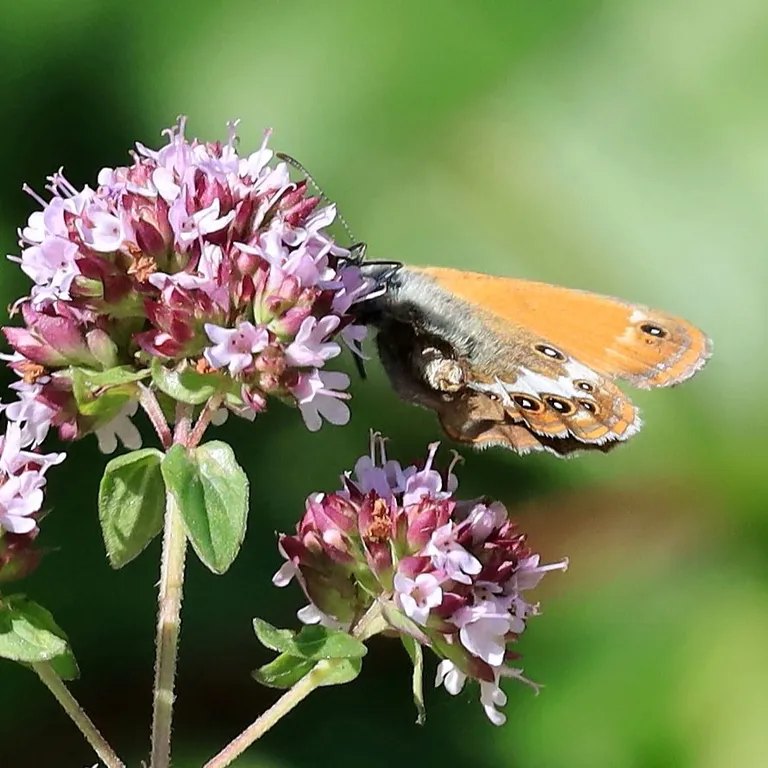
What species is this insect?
Coenonympha arcania
